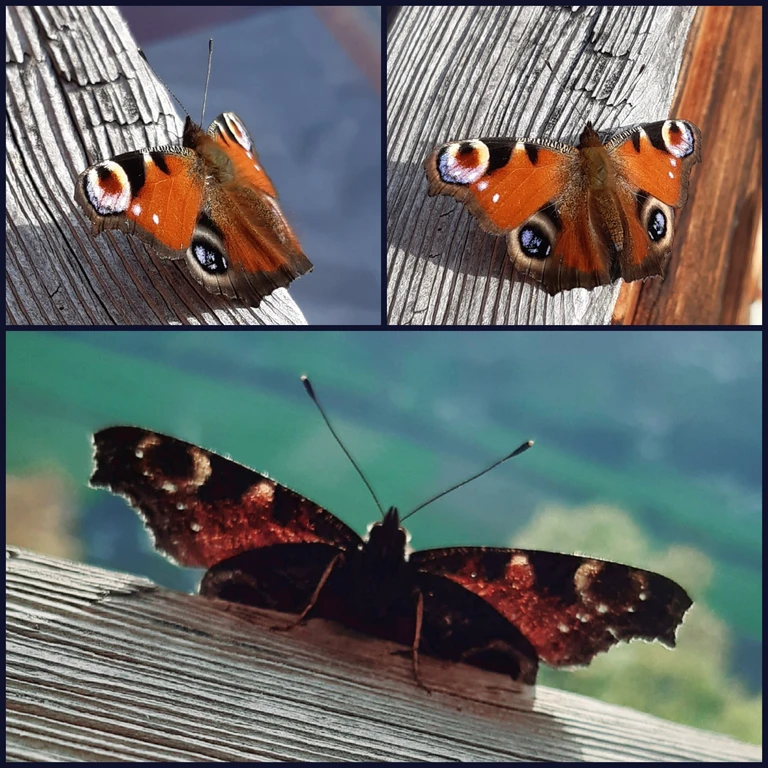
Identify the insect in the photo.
Aglais io
